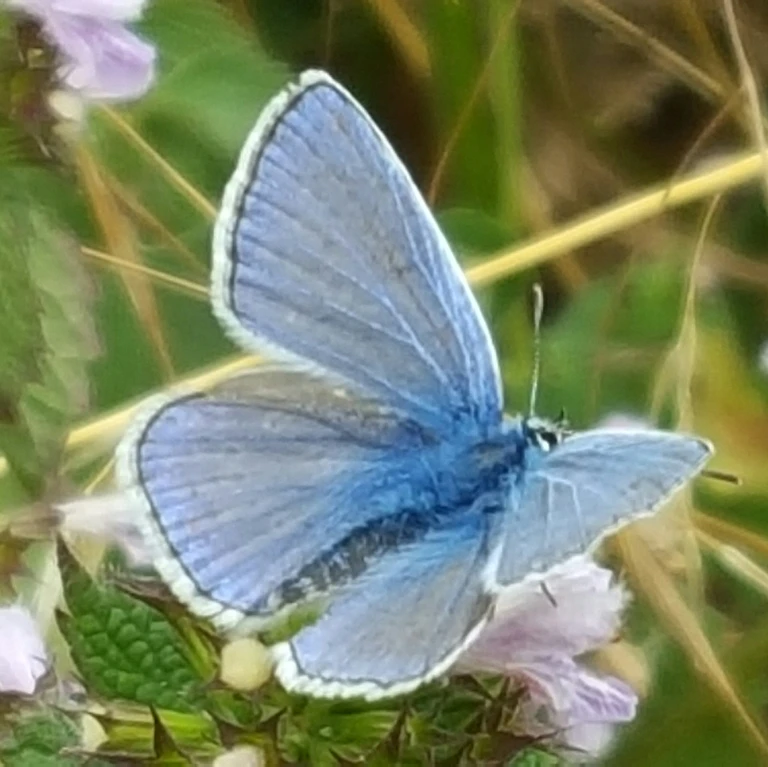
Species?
Polyommatus icarus
